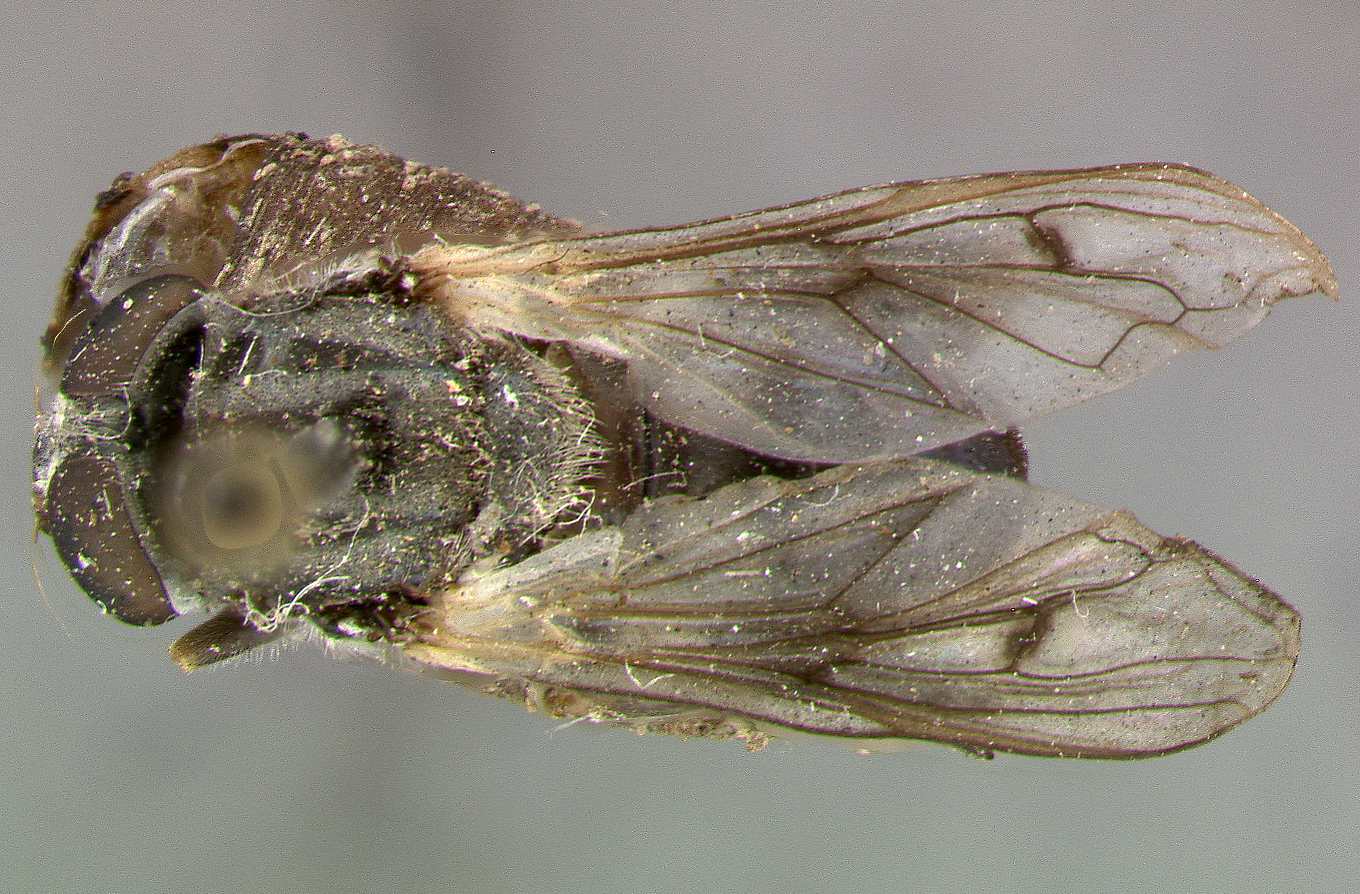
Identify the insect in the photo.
Xylota nigromaculata
